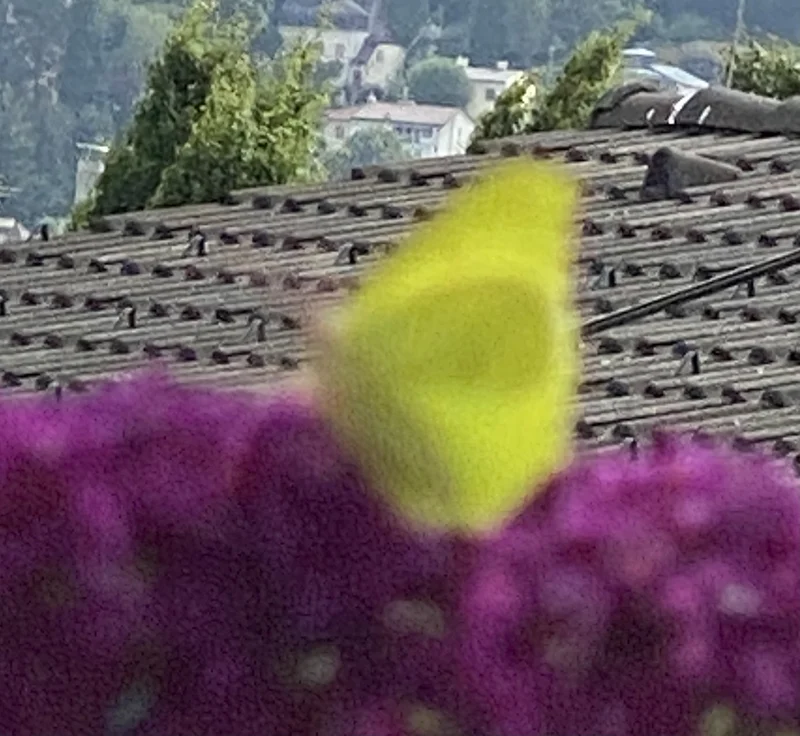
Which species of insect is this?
Gonepteryx rhamni
